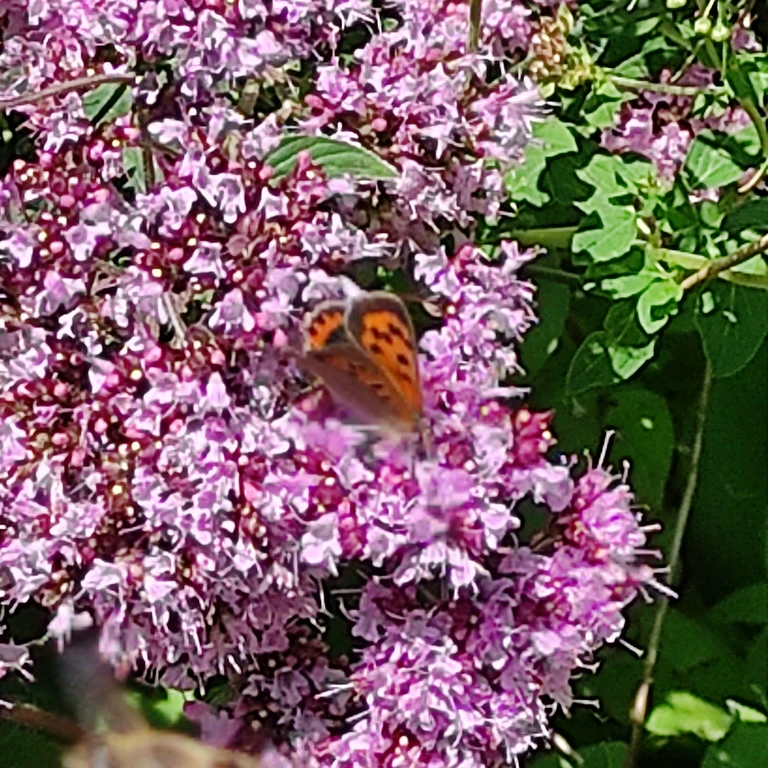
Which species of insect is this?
Lycaena phlaeas
